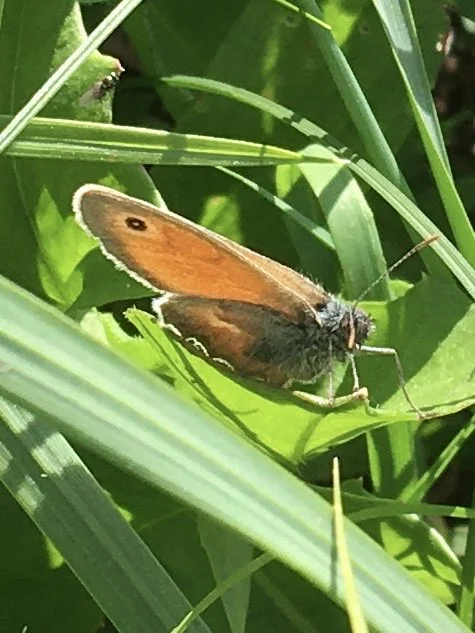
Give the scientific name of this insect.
Coenonympha pamphilus
